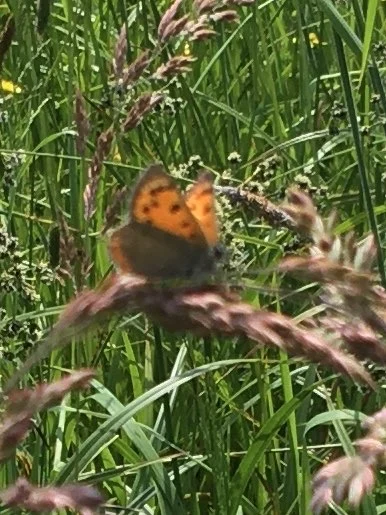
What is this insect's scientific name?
Lycaena phlaeas
